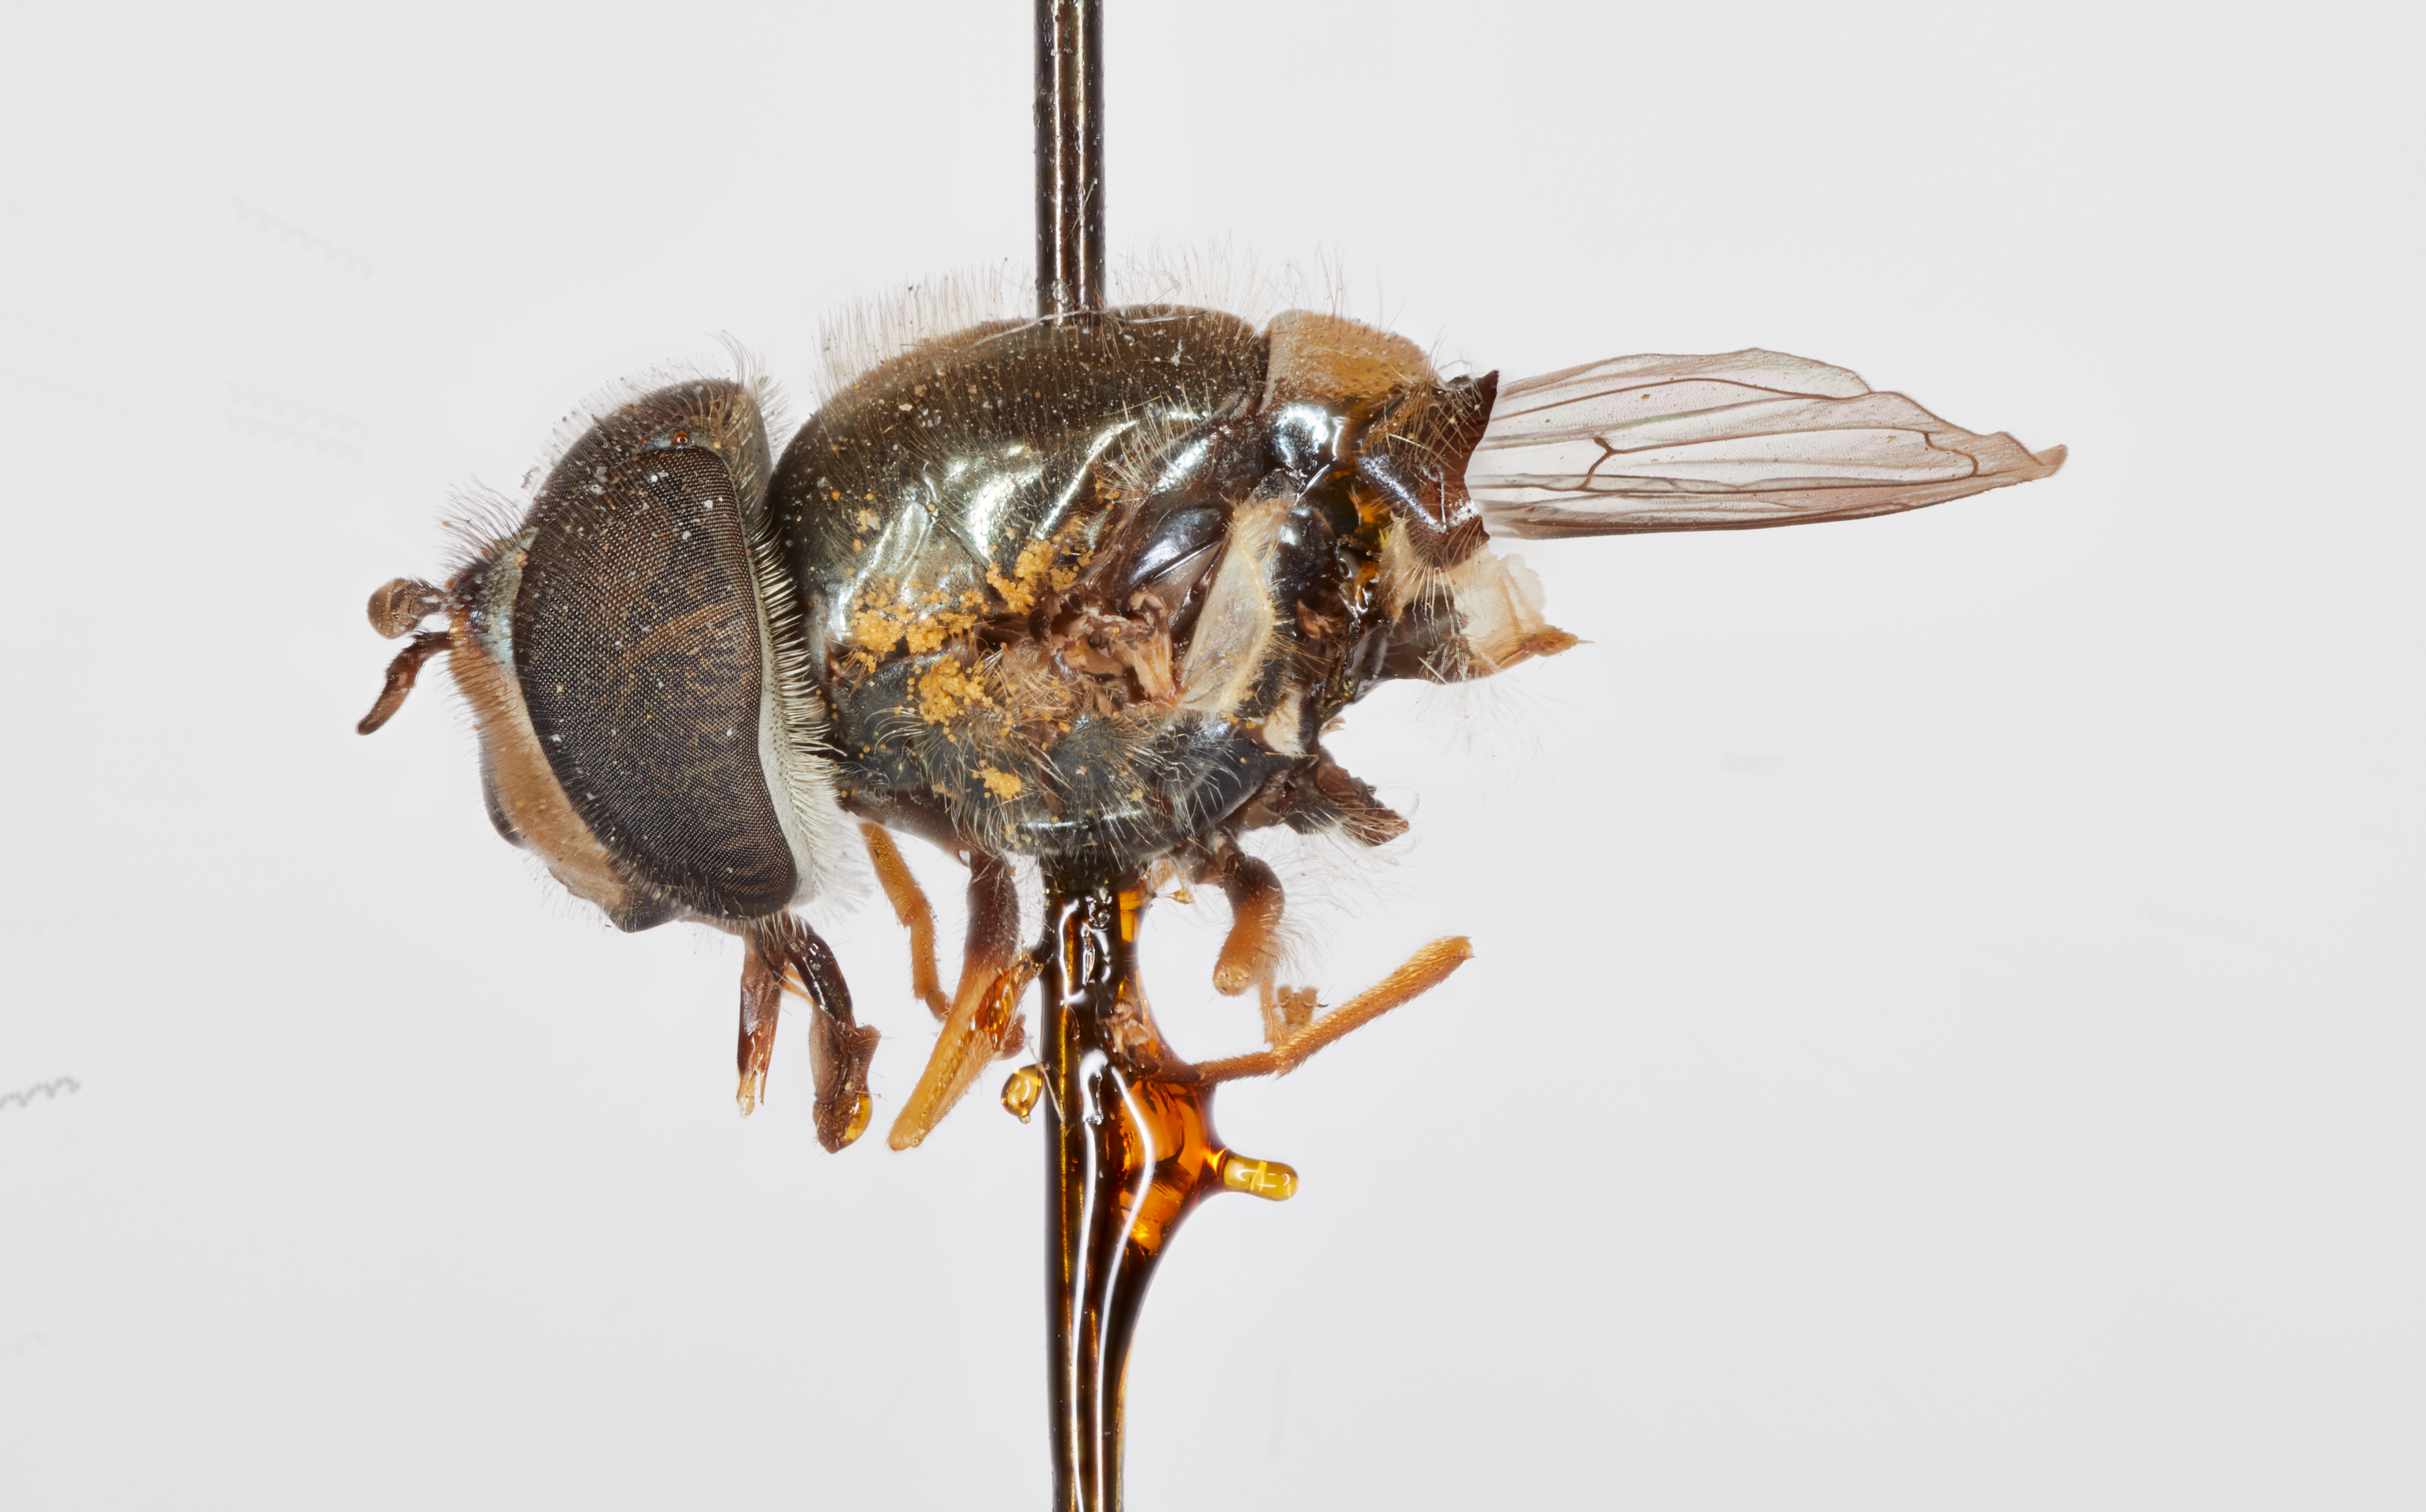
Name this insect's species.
Syrphus creper
